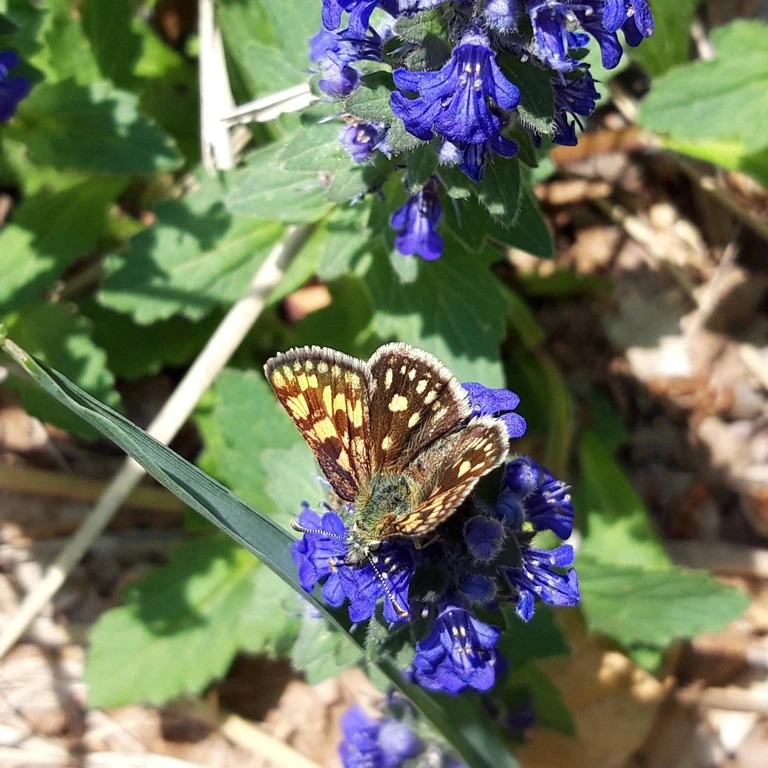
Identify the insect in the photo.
Carterocephalus palaemon
